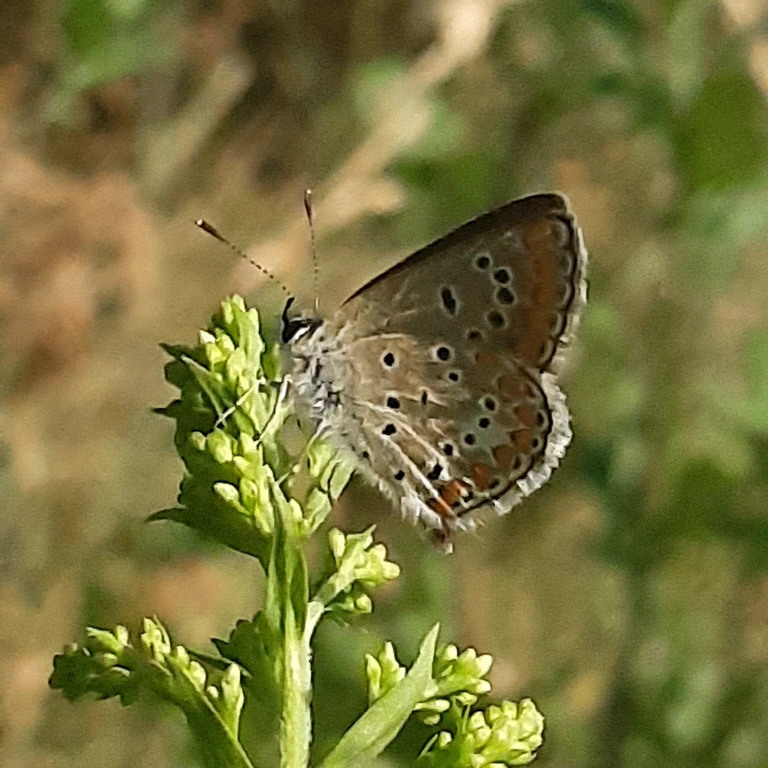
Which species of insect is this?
Aricia agestis/artaxerxes
